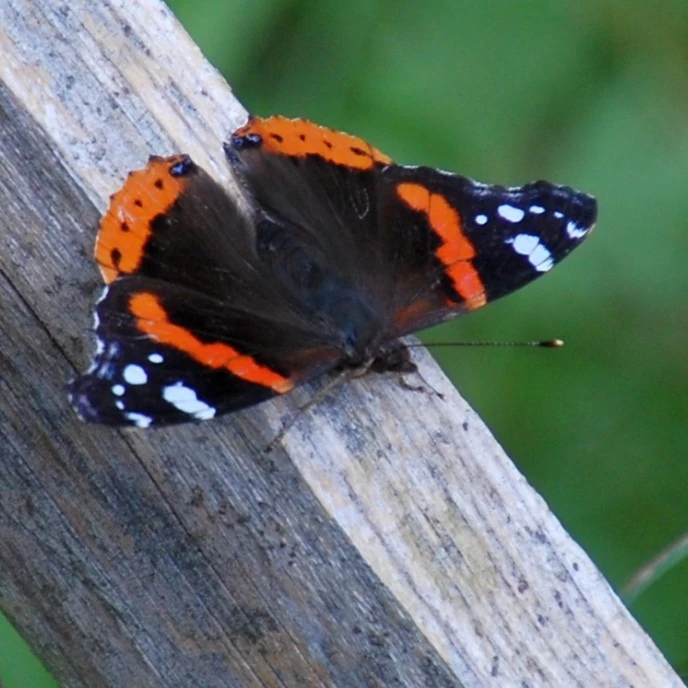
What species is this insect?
Vanessa atalanta
